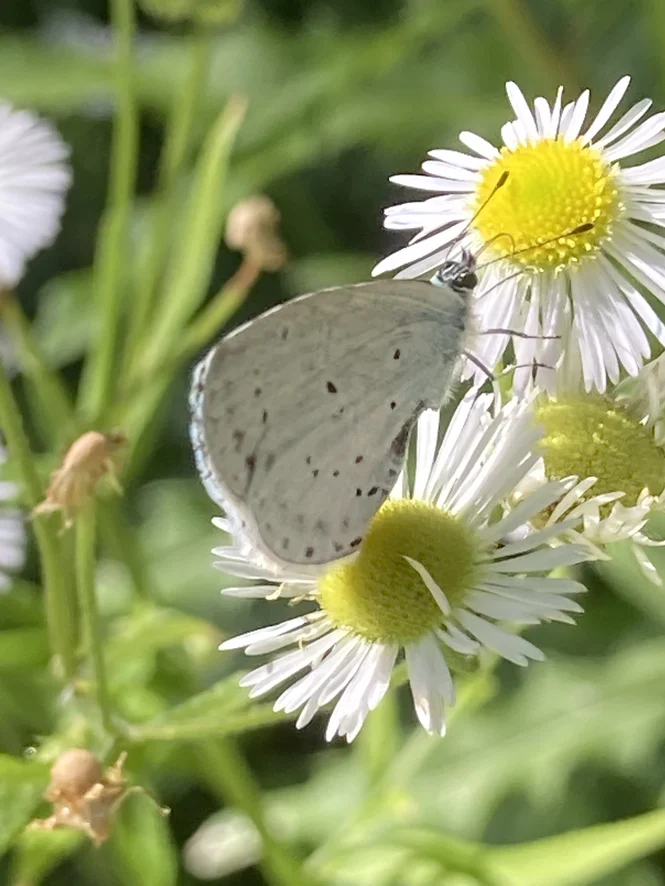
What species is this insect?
Celastrina argiolus
